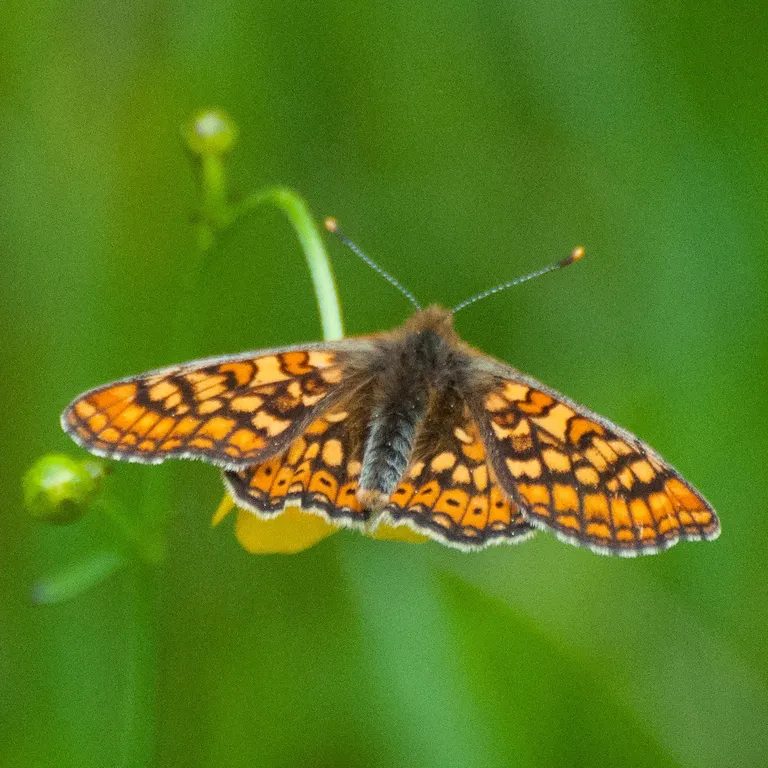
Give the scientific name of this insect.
Euphydryas aurinia
